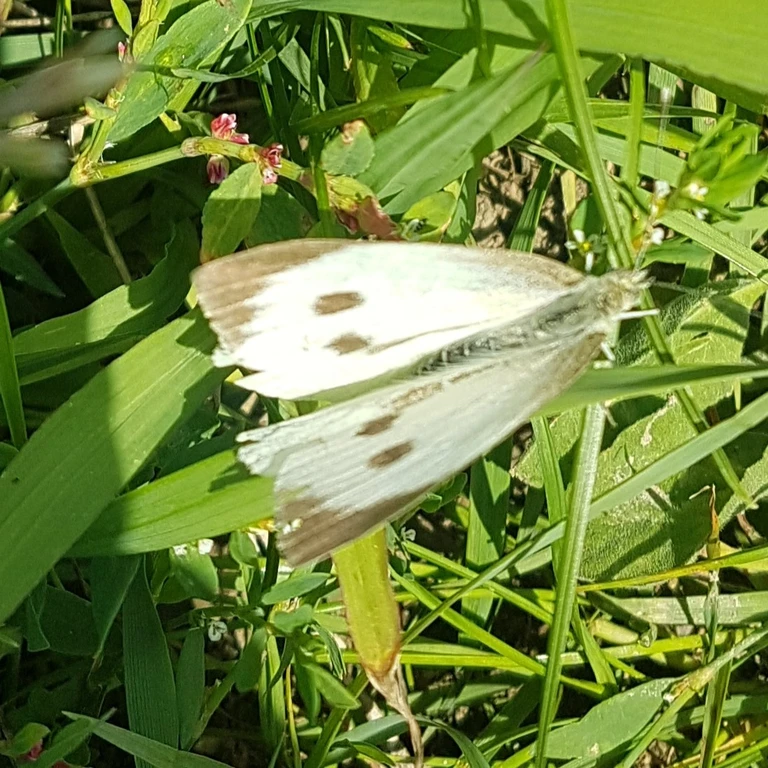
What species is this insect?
Pieris brassicae
